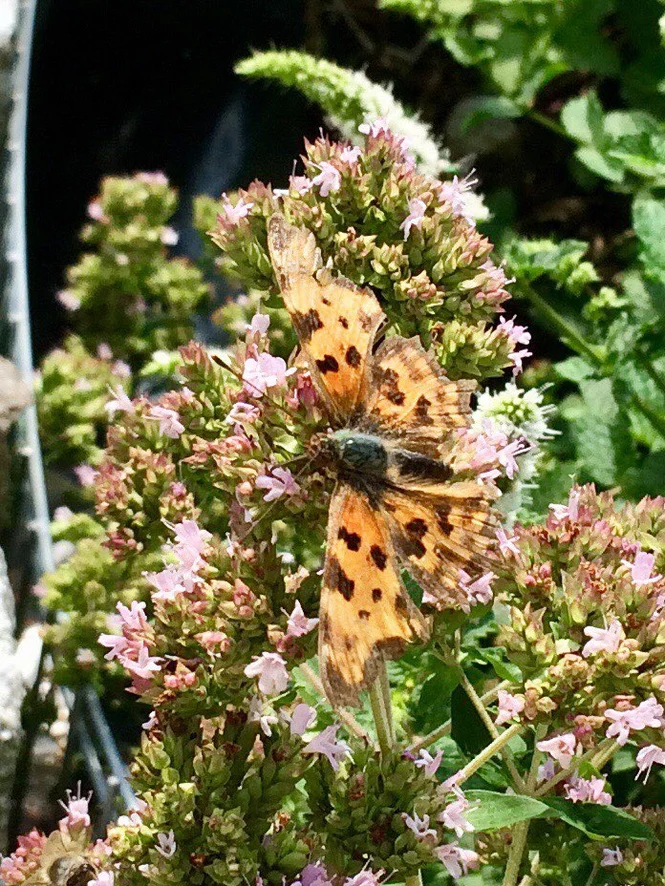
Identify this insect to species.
Polygonia c-album
